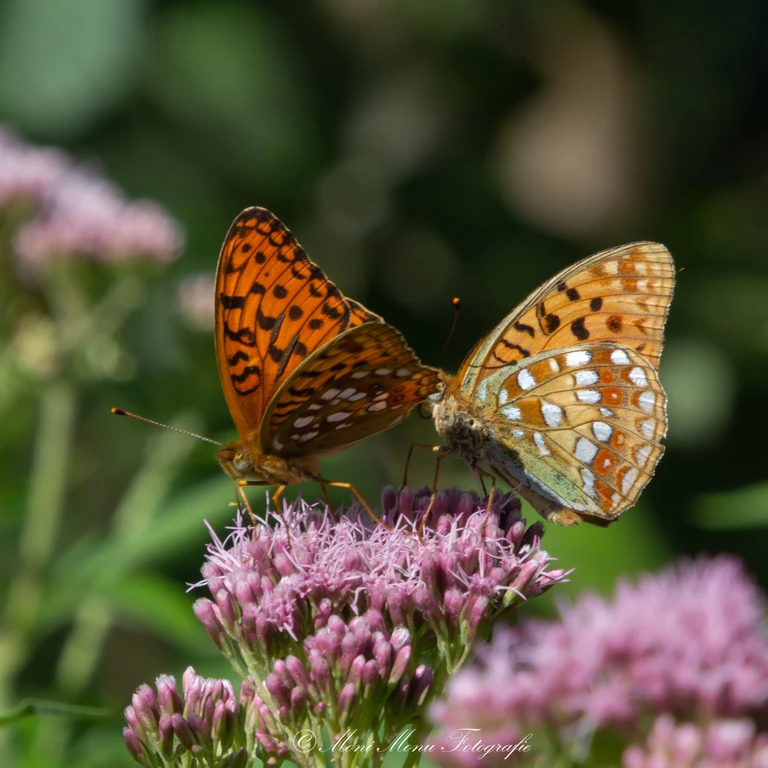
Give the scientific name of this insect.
Fabriciana adippe
